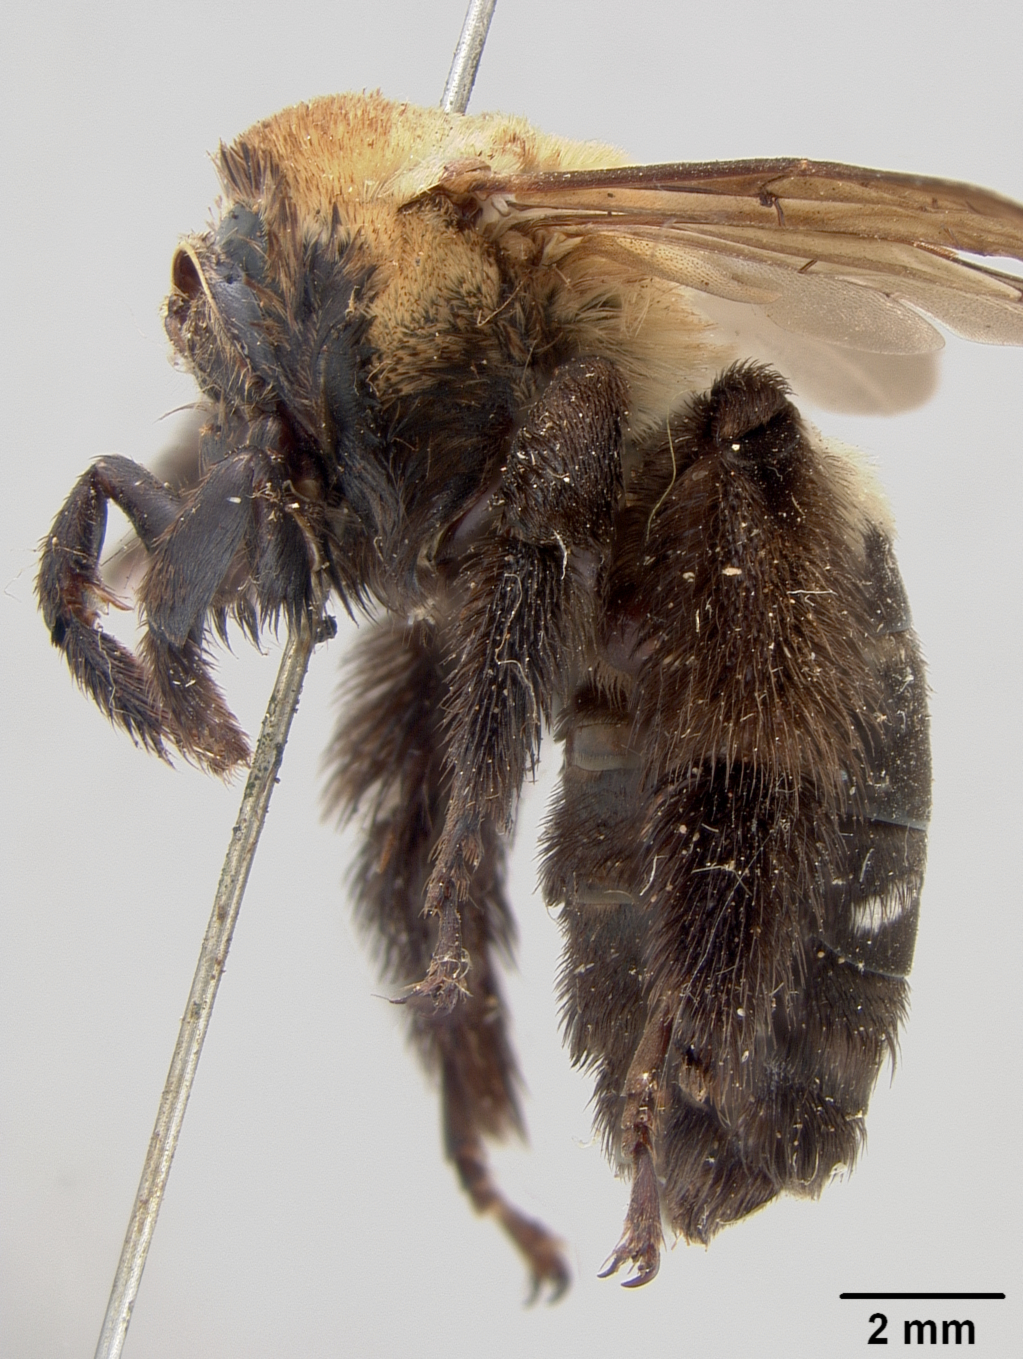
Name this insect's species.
Melissodes atripes
